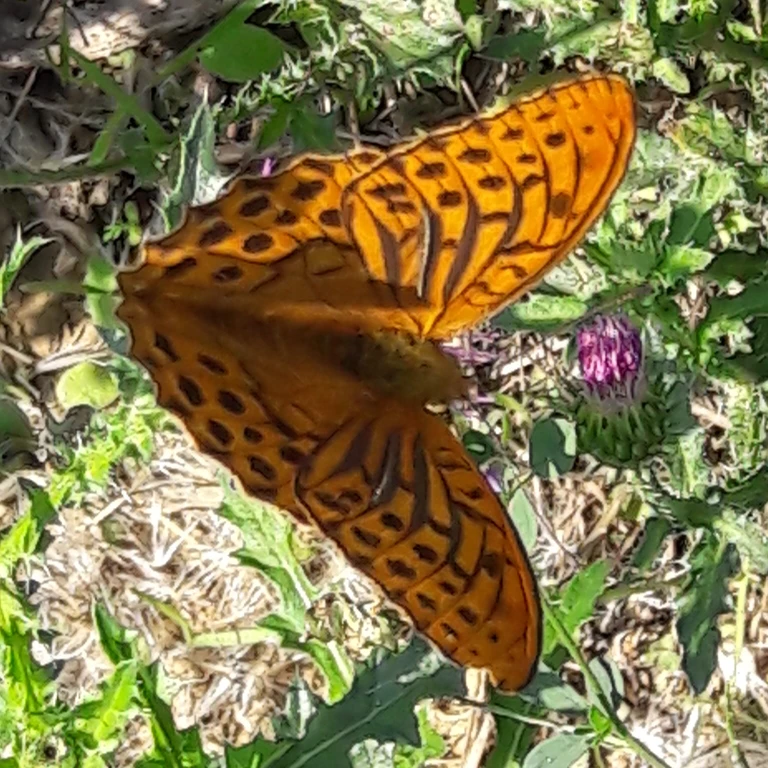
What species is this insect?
Argynnis paphia
